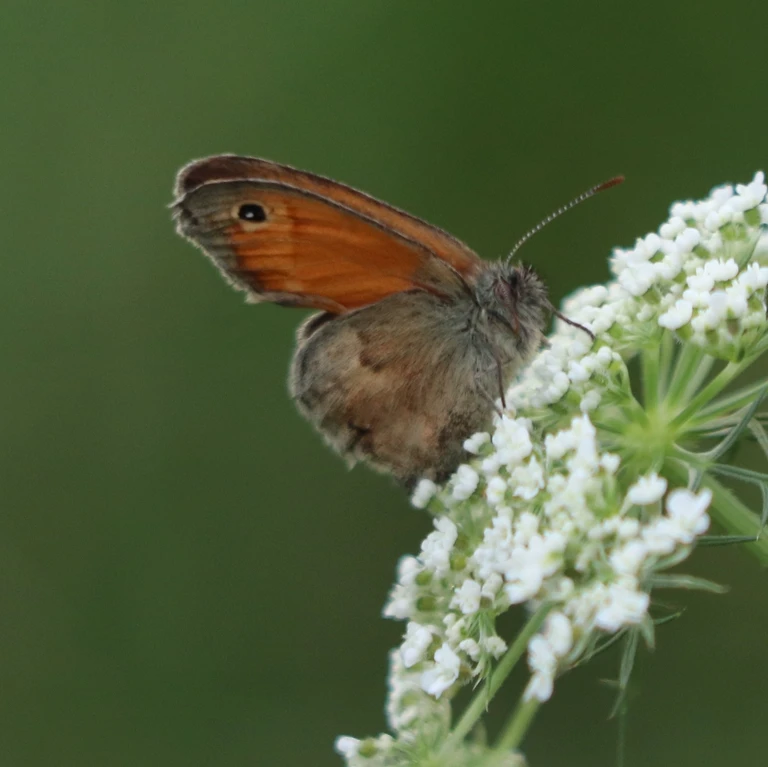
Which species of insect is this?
Coenonympha pamphilus
